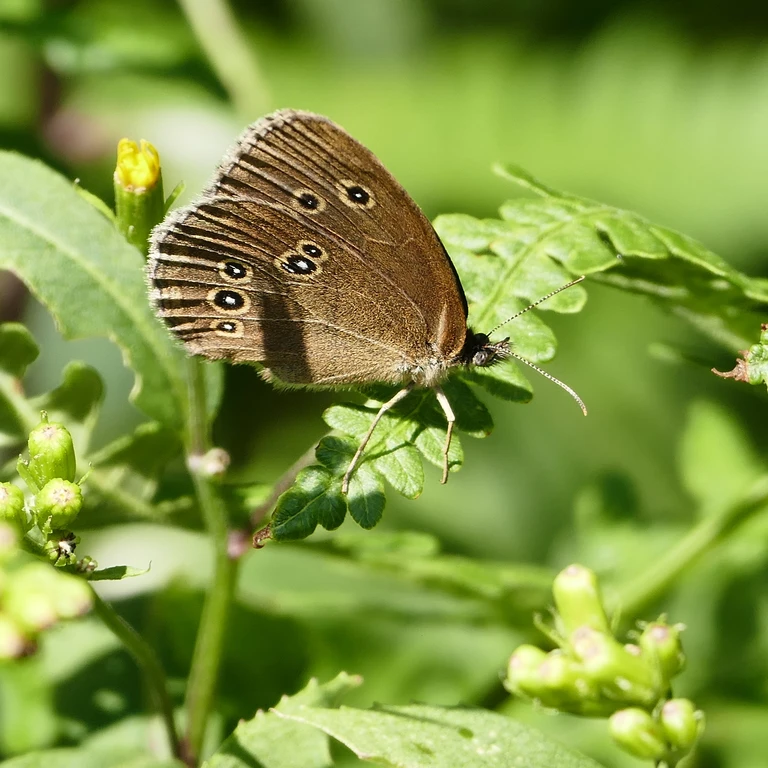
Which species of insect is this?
Aphantopus hyperantus
